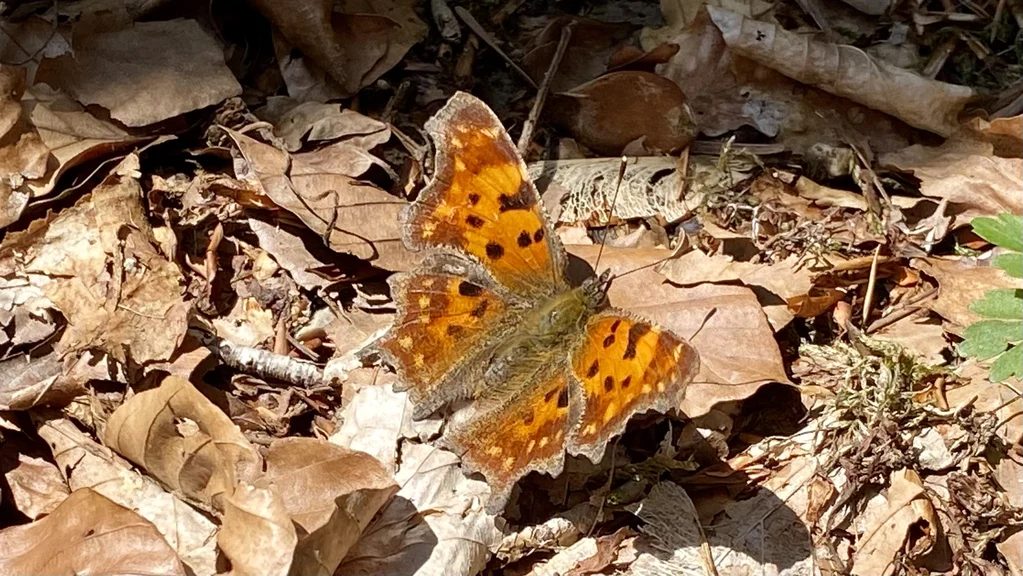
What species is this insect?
Polygonia c-album
